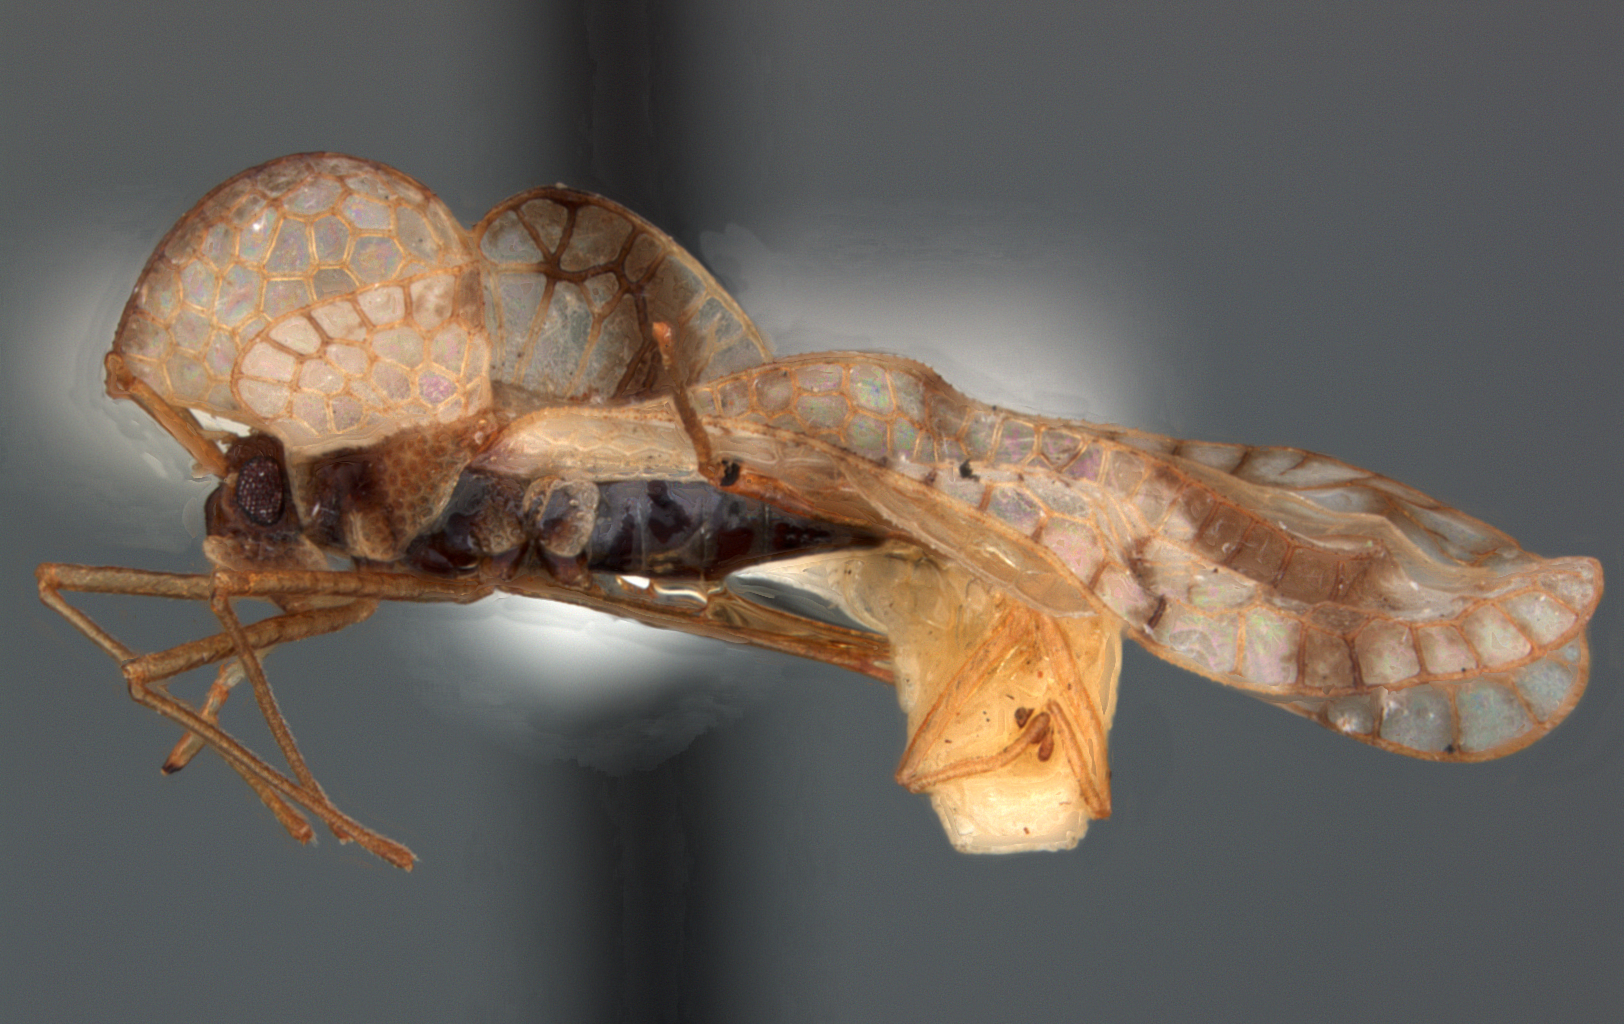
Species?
Stephanitis chinensis
